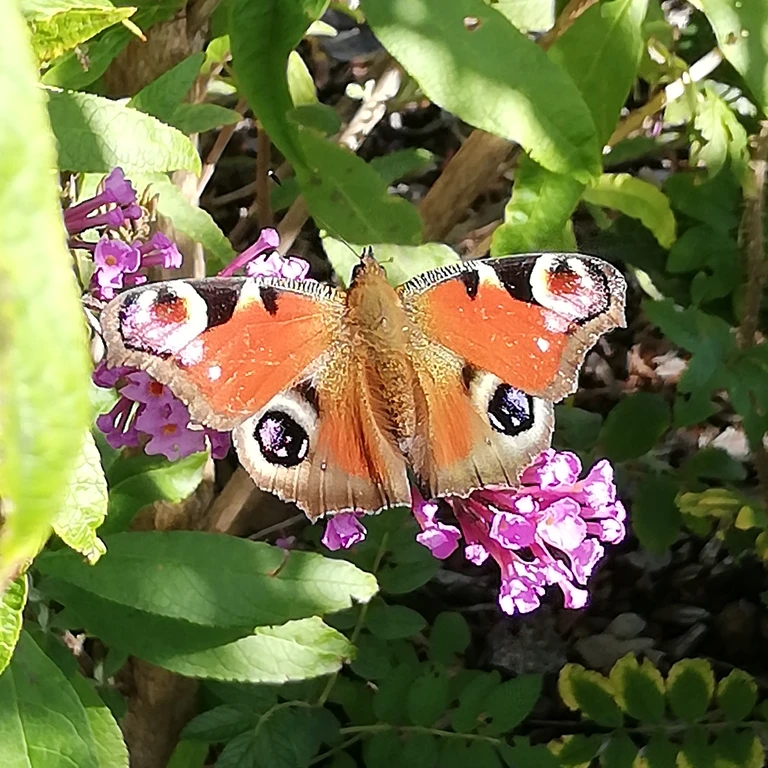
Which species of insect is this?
Aglais io
